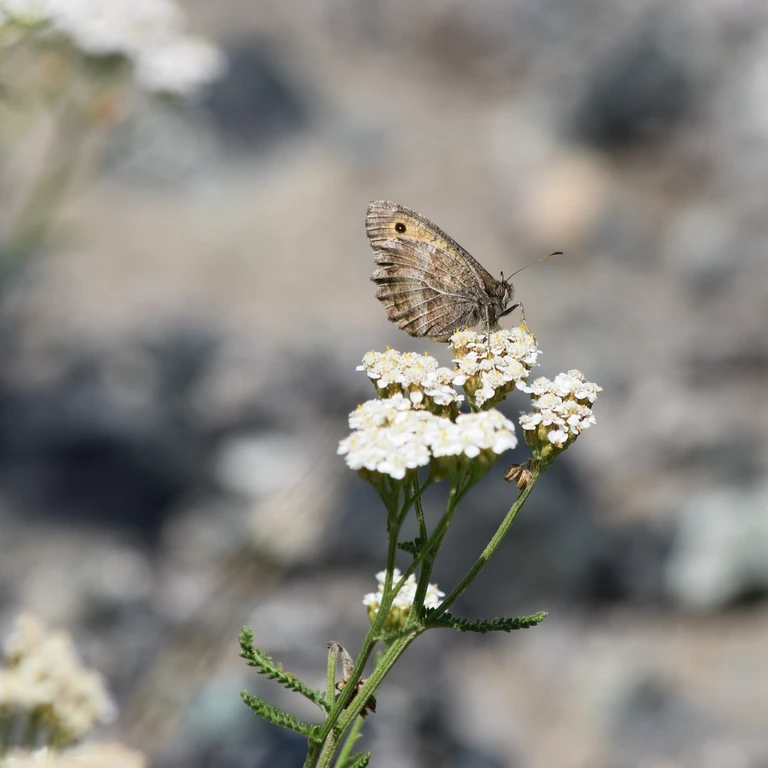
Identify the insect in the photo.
Arethusana arethusa
